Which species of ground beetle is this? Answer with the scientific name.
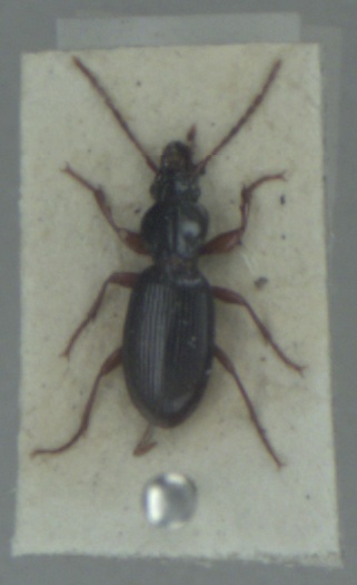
Stomis pumicatus
